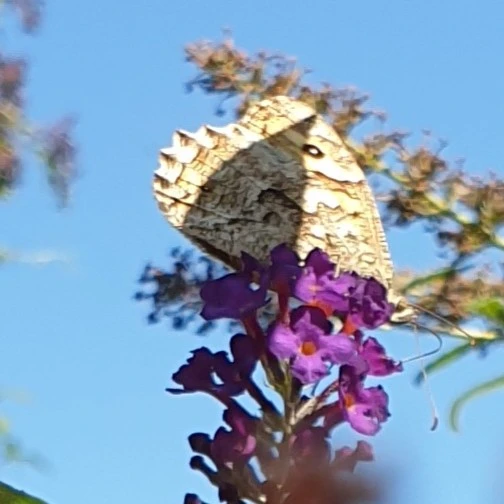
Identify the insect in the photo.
Hipparchia semele
